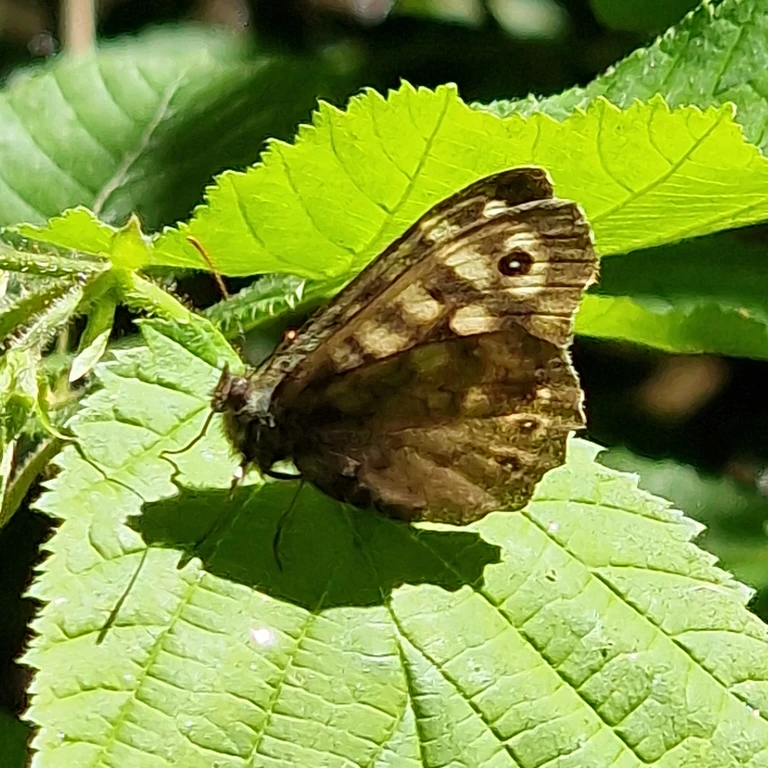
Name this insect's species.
Pararge aegeria
